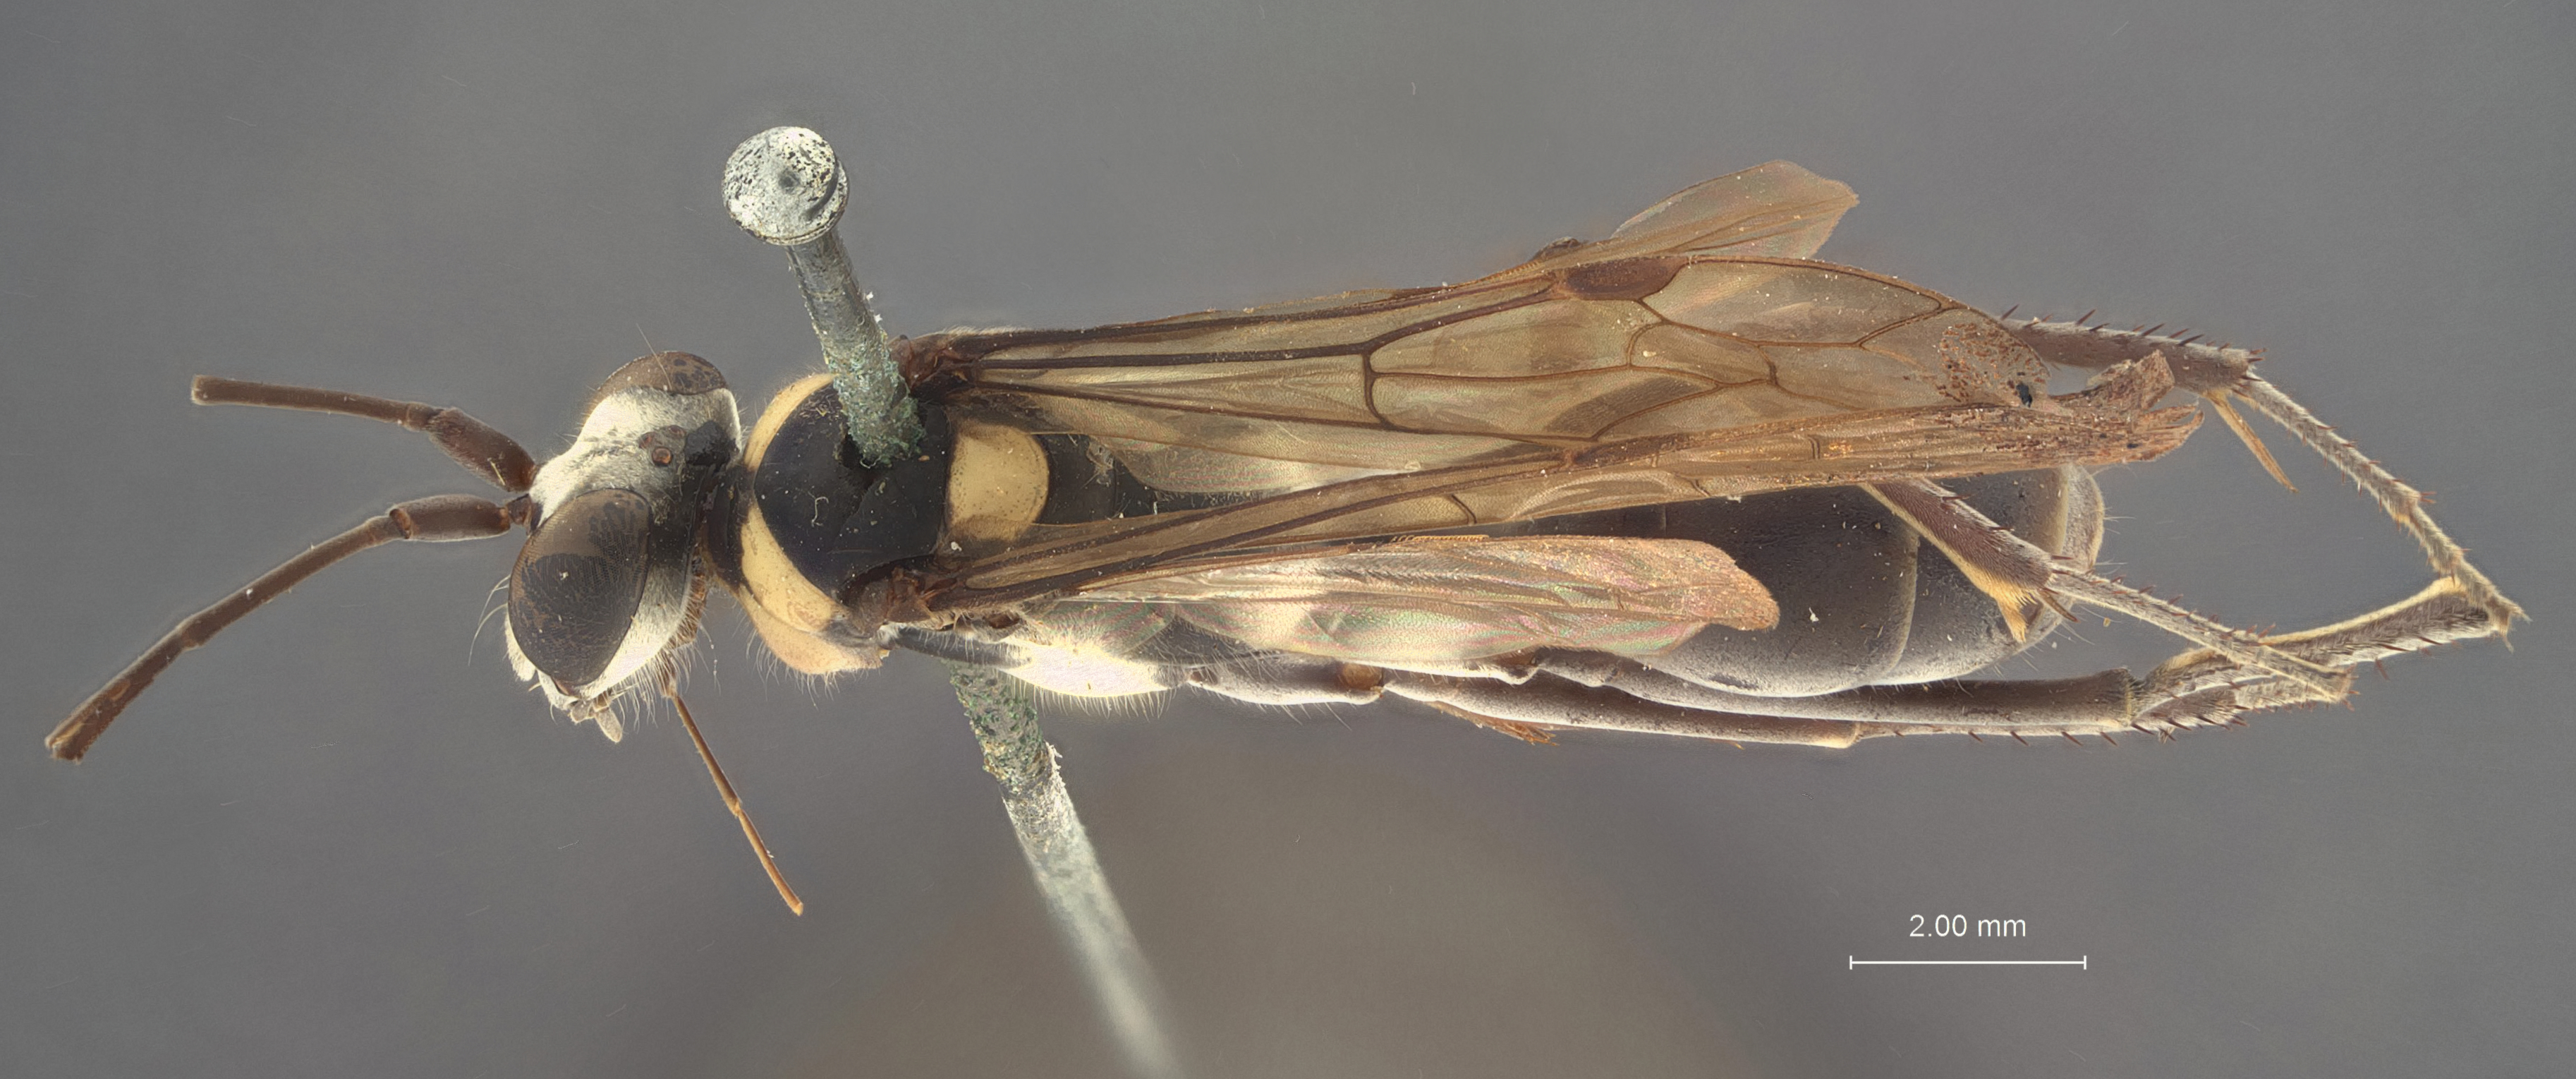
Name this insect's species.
Priocnemis harpalyce
